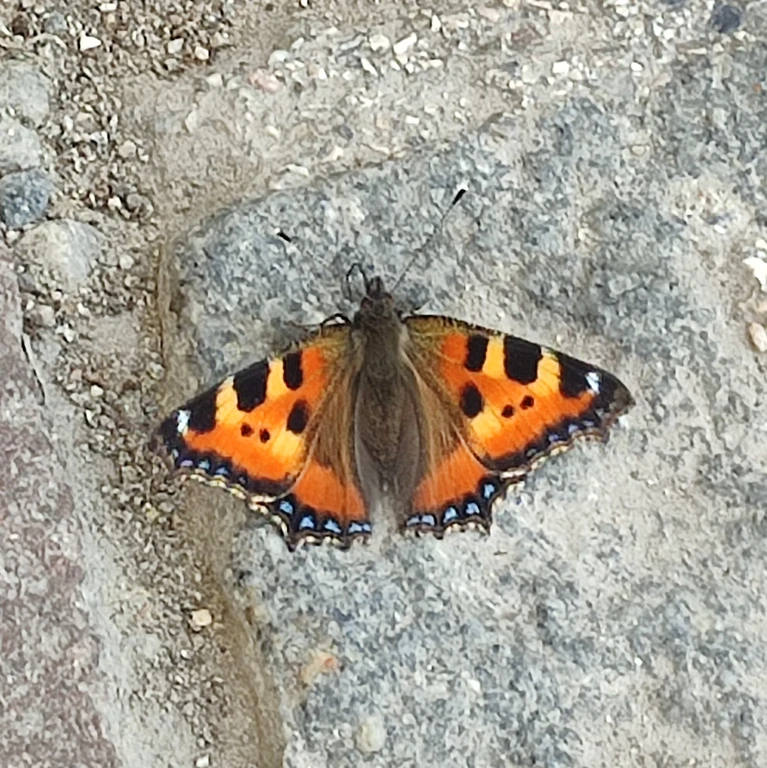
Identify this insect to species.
Aglais urticae
